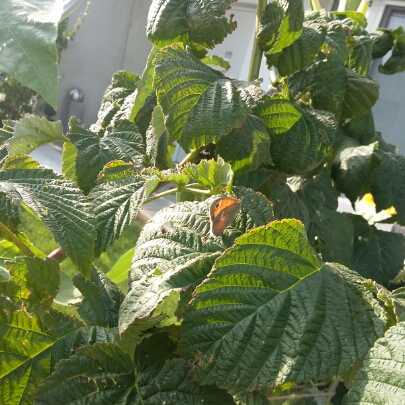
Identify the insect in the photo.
Coenonympha pamphilus
